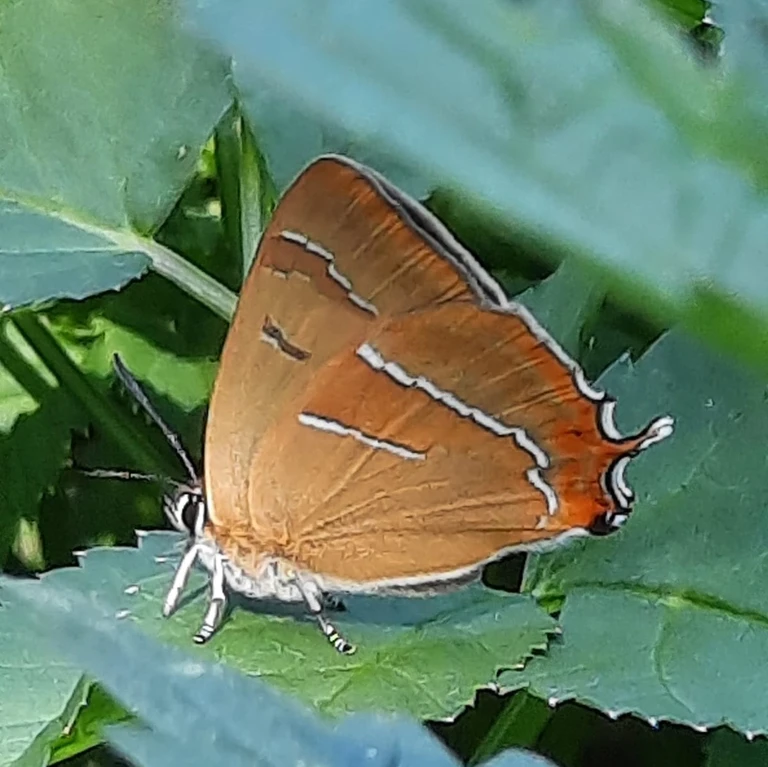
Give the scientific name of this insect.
Thecla betulae
